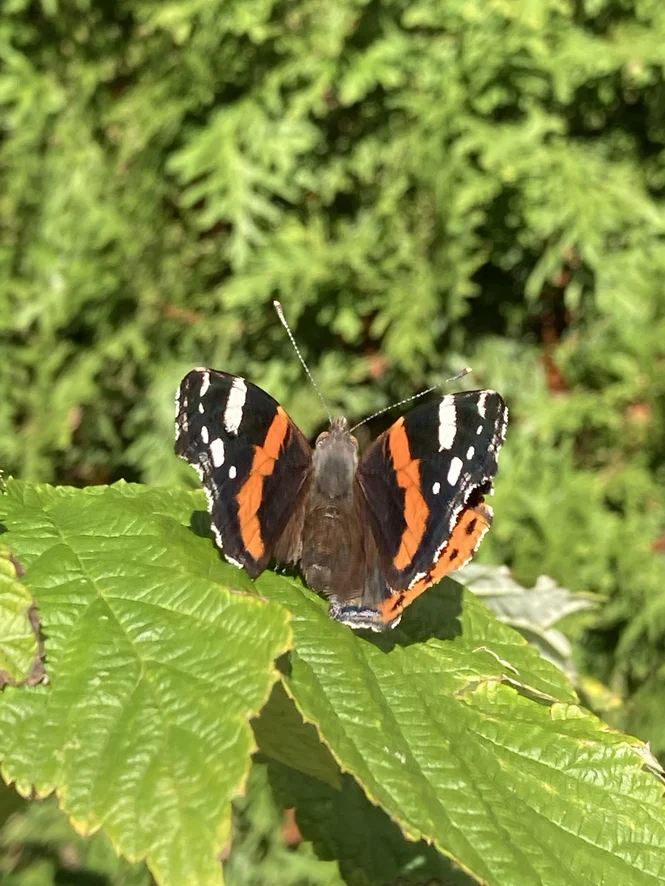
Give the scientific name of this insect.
Vanessa atalanta
